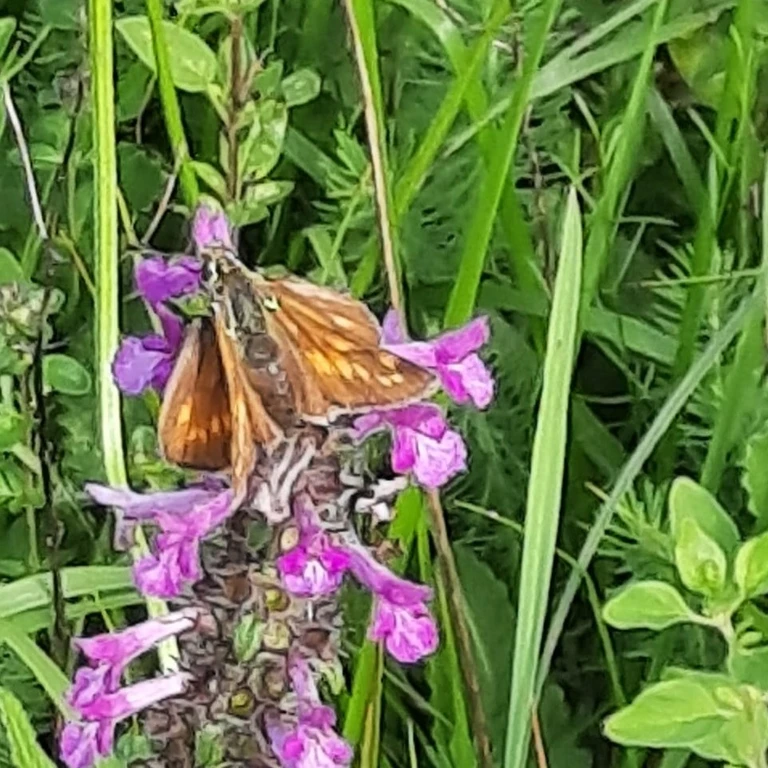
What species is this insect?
Ochlodes sylvanus (also Ochlodes venata)
